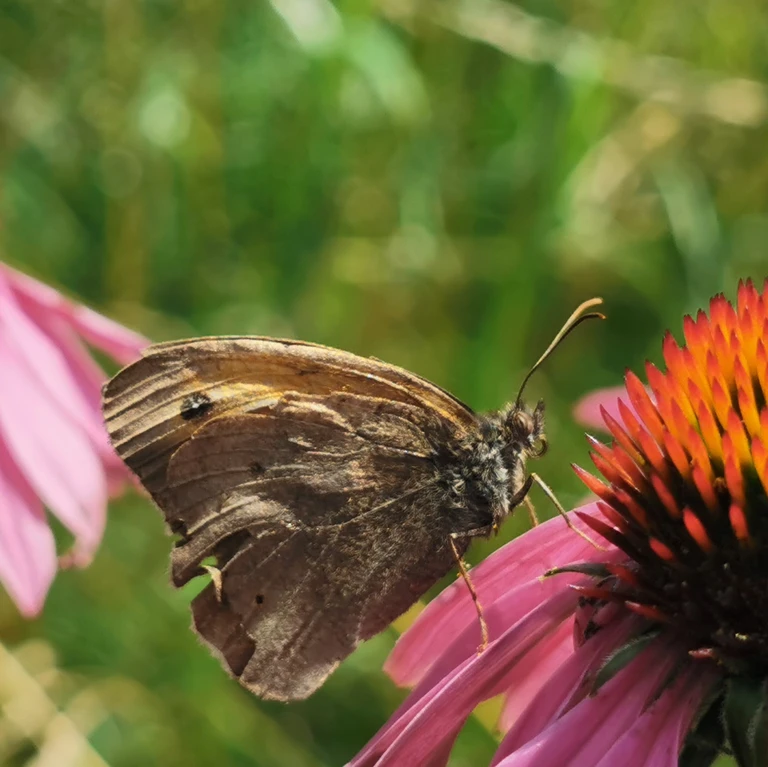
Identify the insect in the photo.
Maniola jurtina
